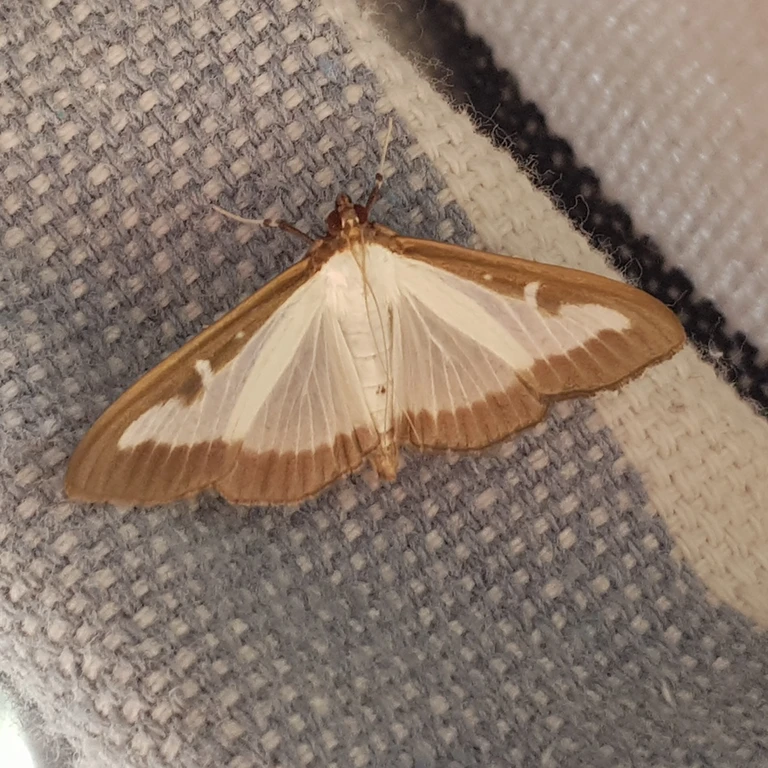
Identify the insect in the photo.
Cydalima perspectalis
